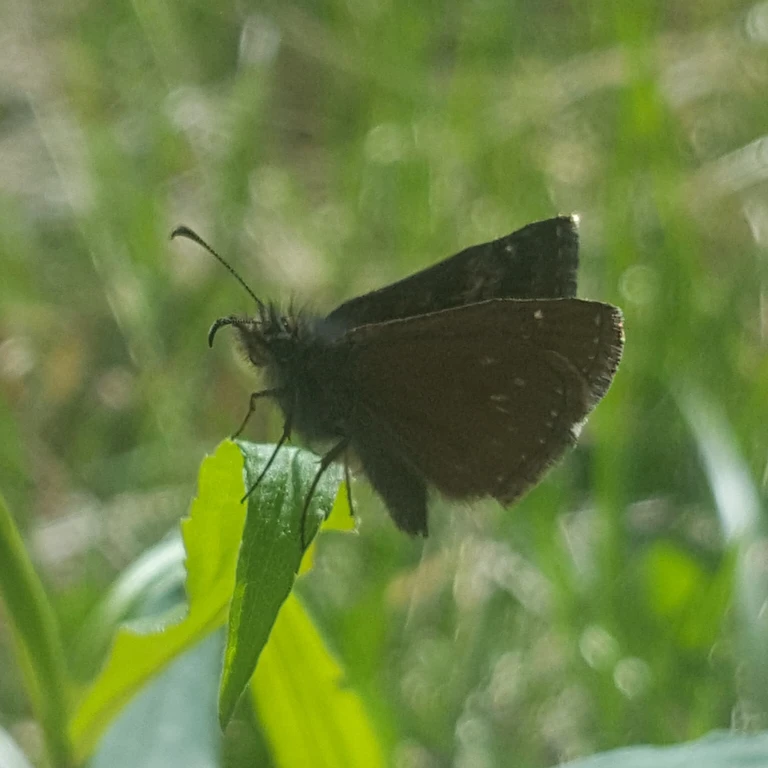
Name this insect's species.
Erynnis tages
